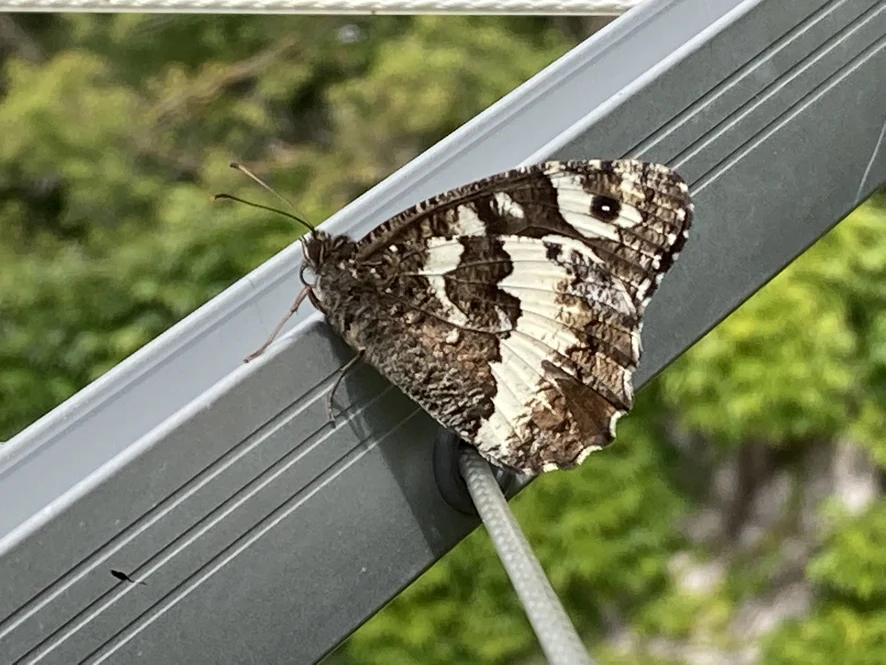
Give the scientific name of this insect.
Brintesia circe
